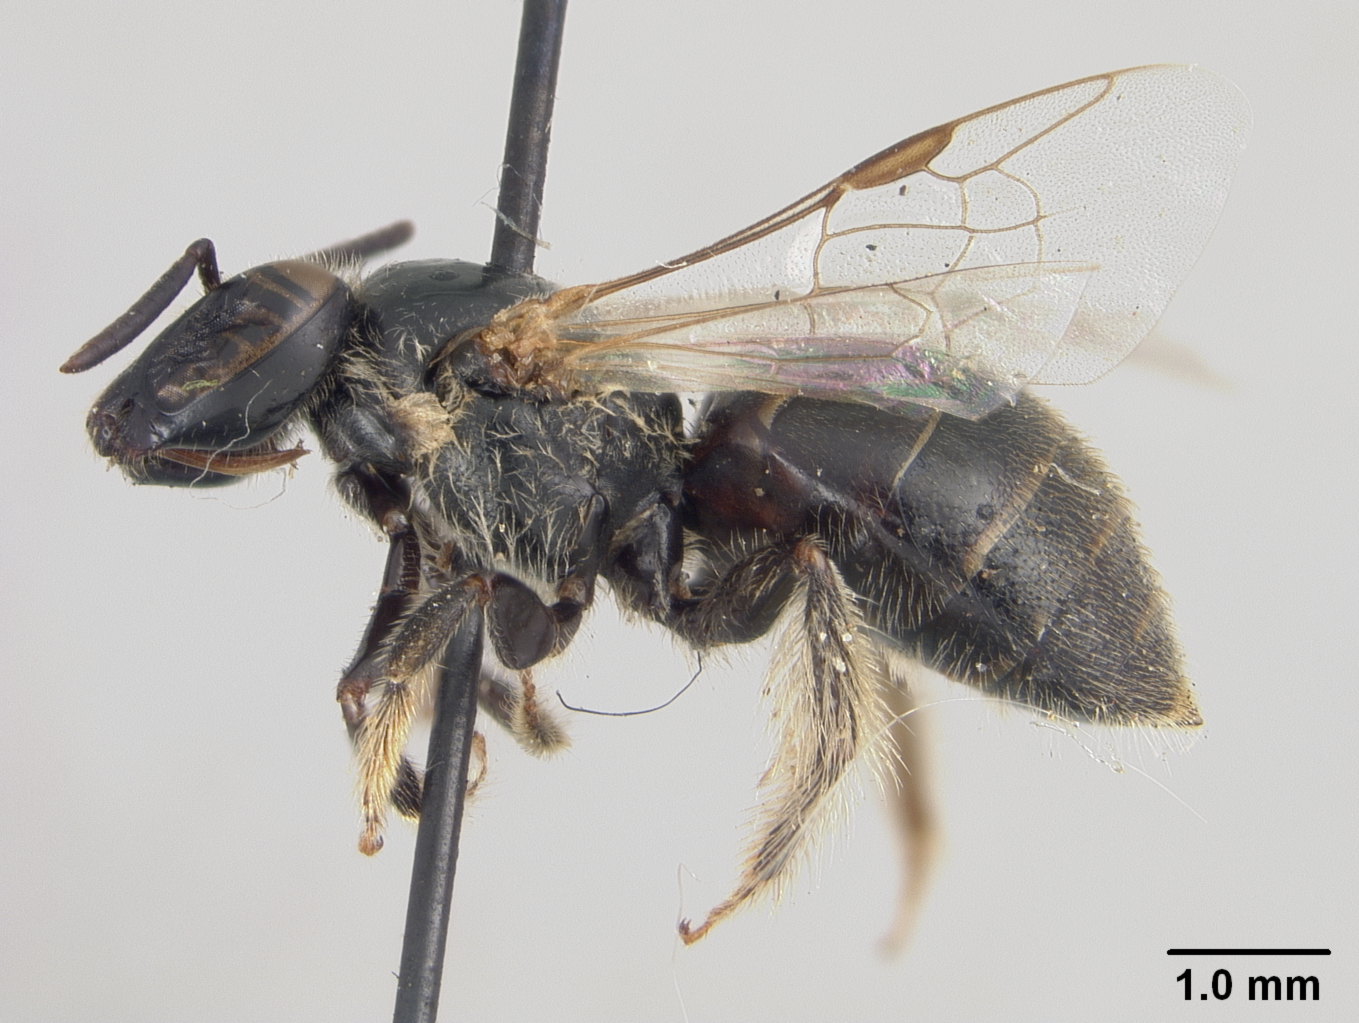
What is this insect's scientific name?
Allodape philippinensis
